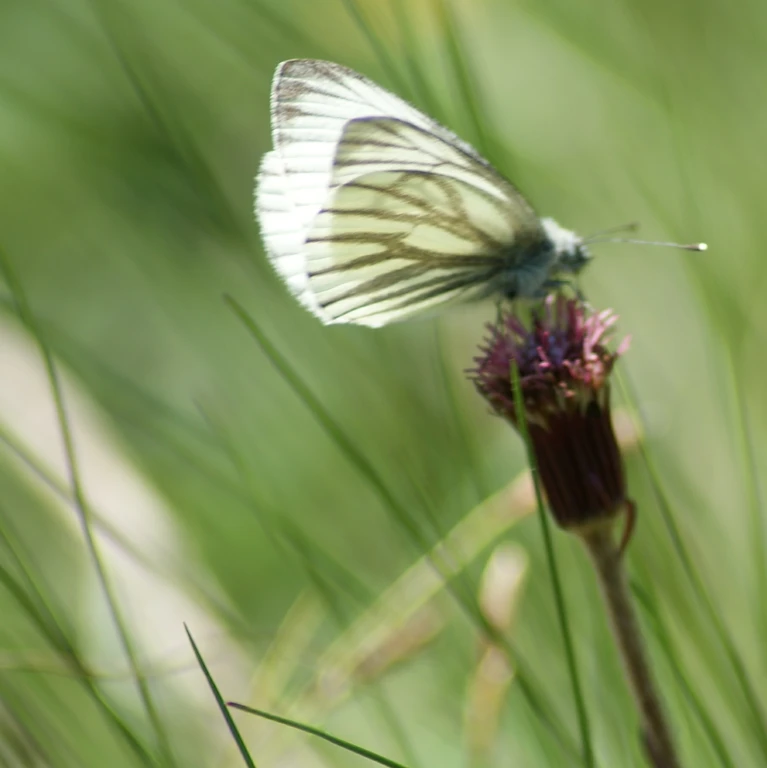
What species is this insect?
Pieris bryoniae
